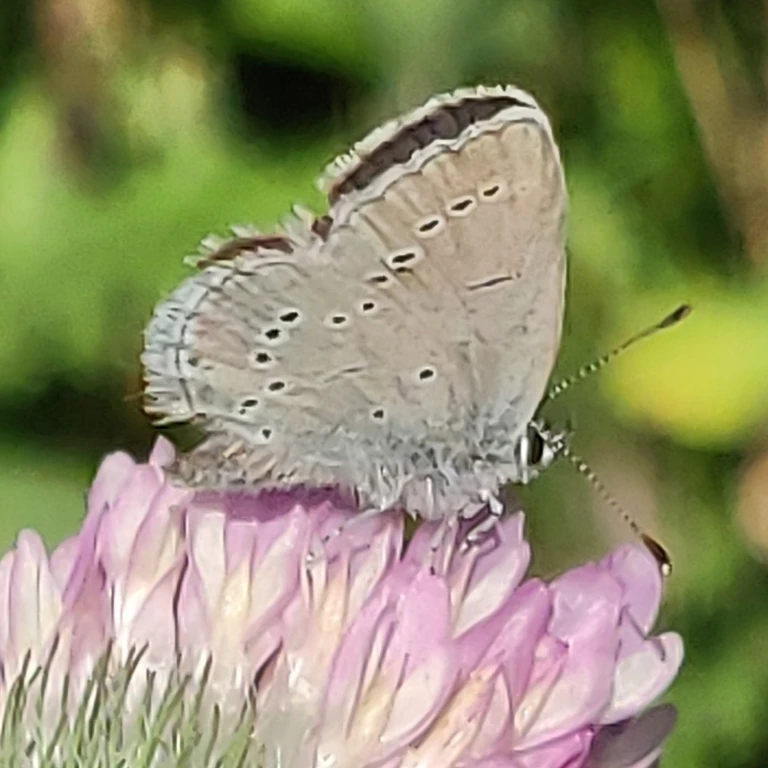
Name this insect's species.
Cupido minimus
